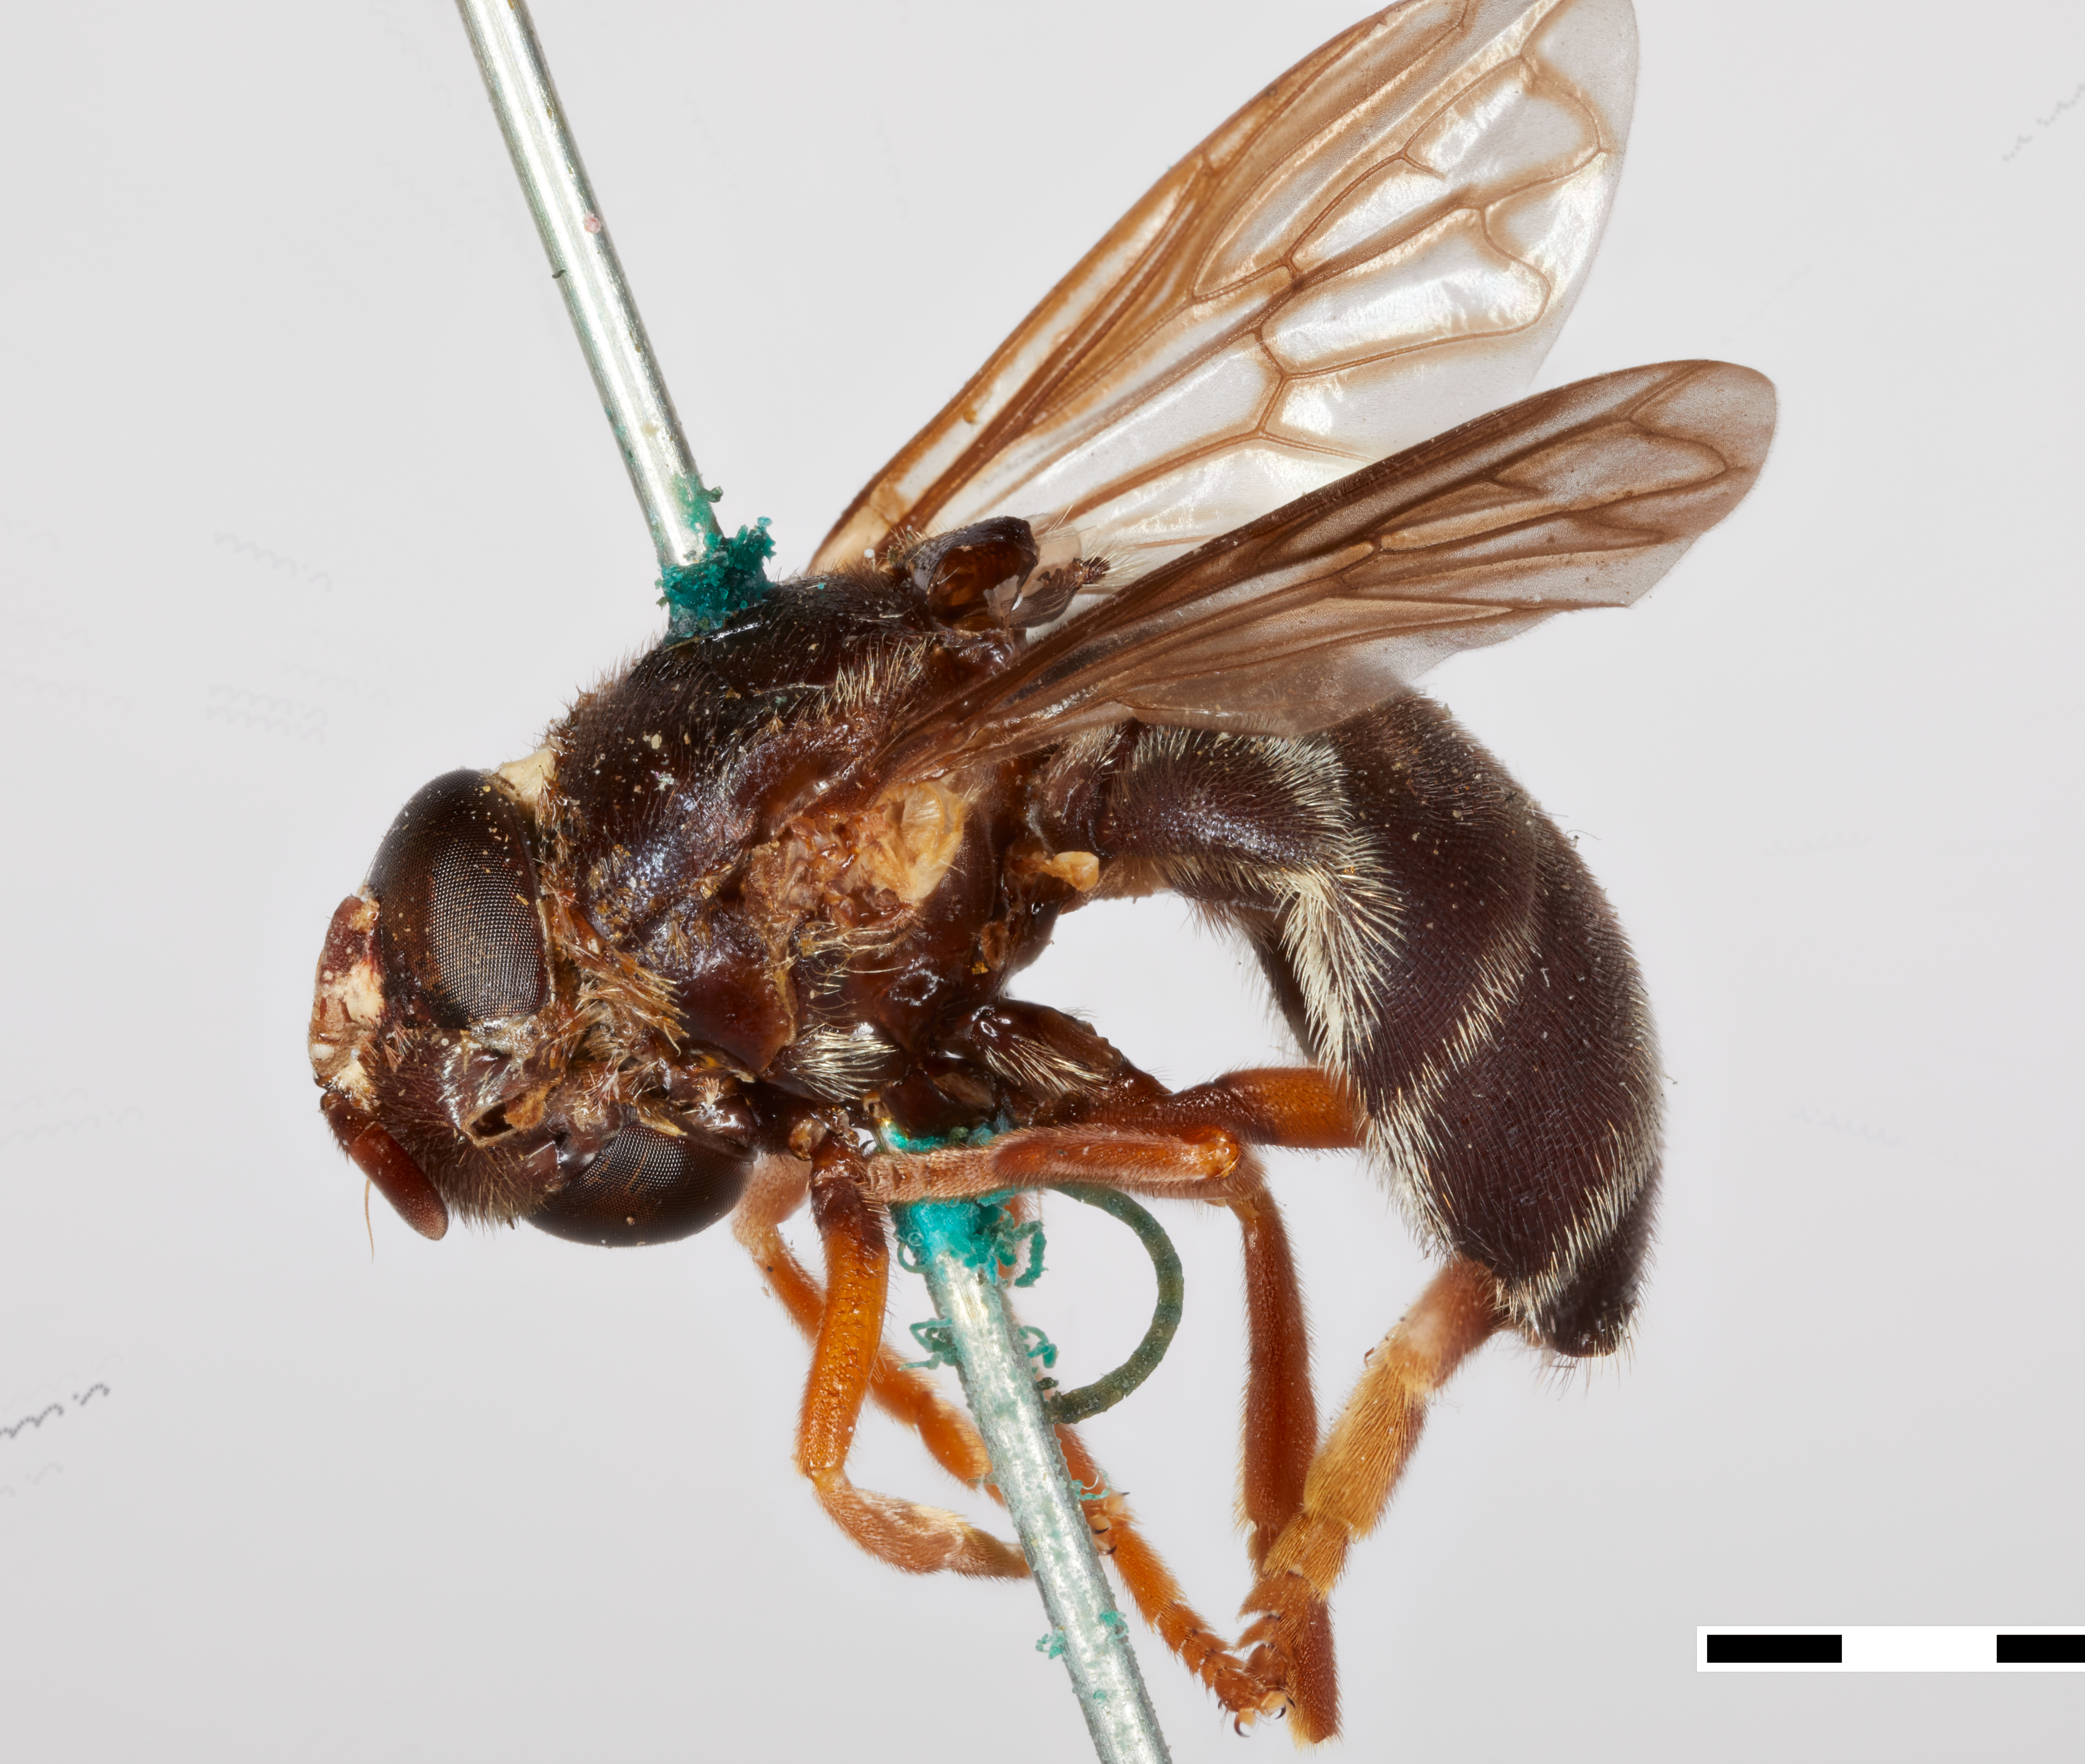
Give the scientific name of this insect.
Microdon limbus
